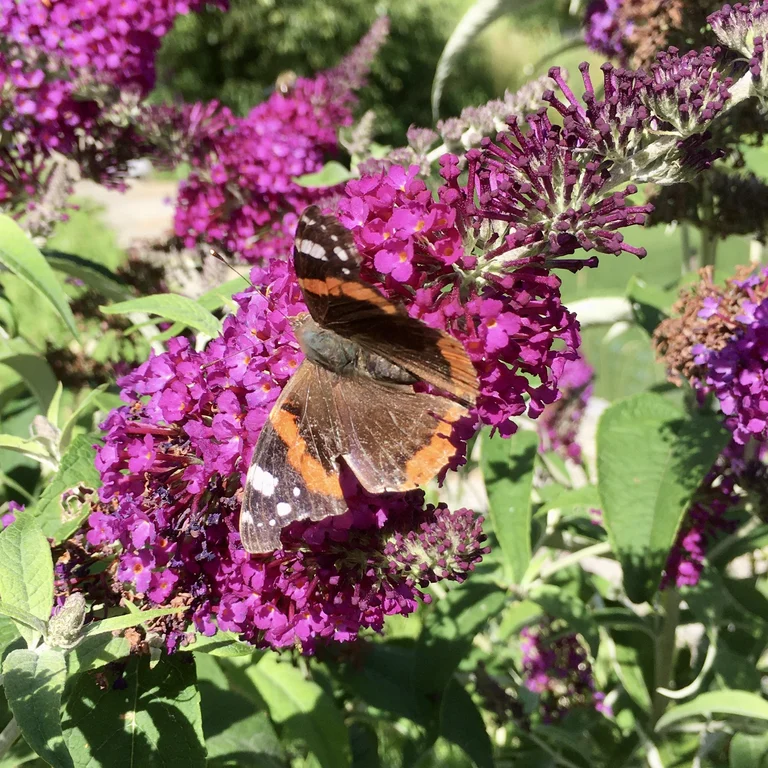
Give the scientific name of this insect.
Vanessa atalanta
